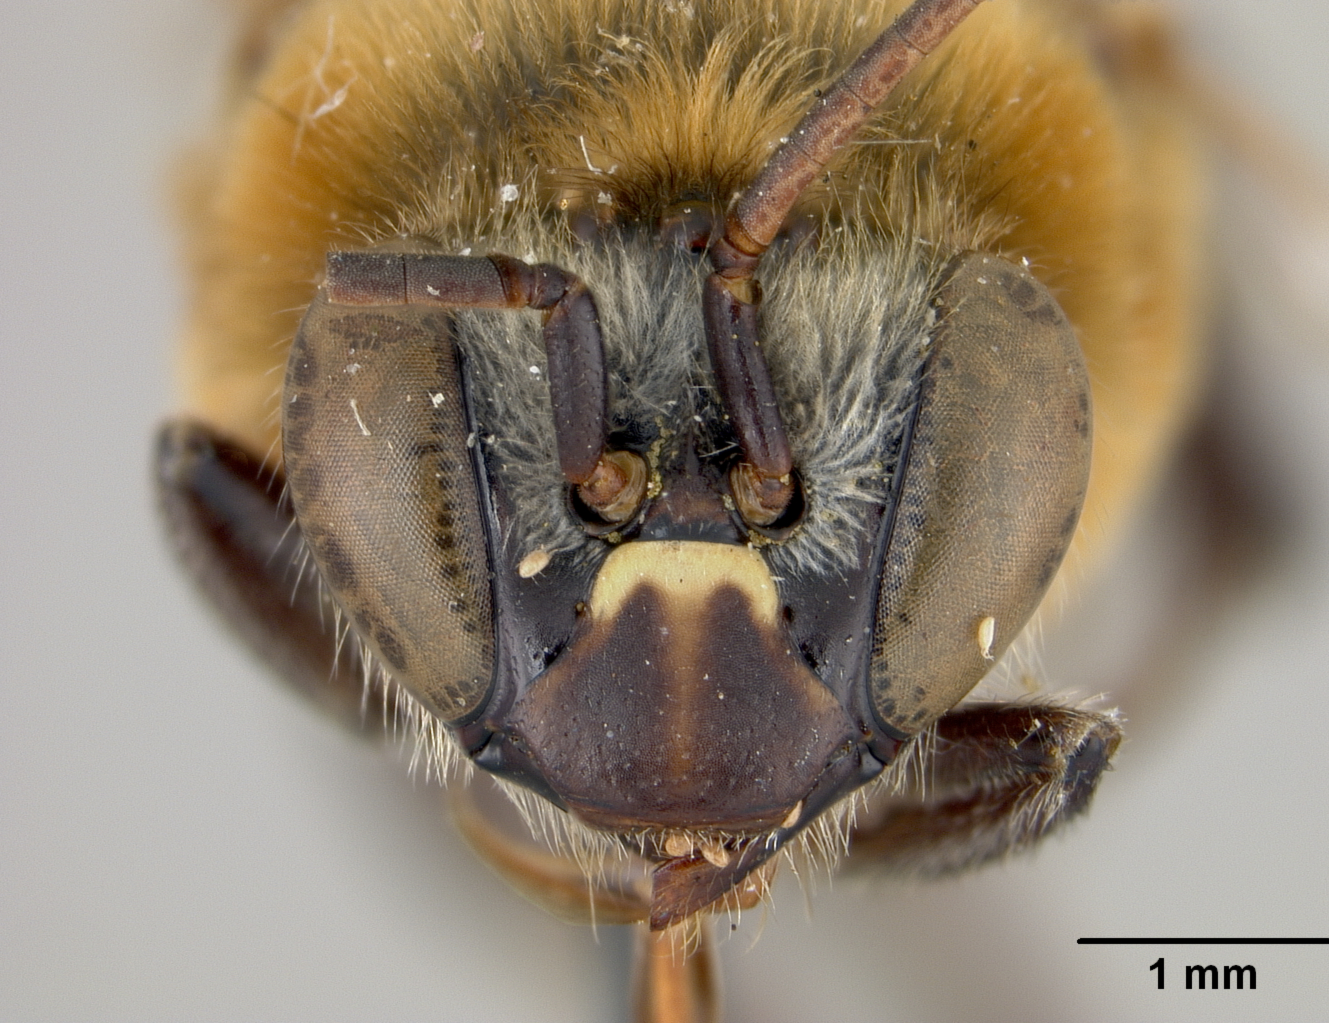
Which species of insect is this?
Melipona orbignyi
